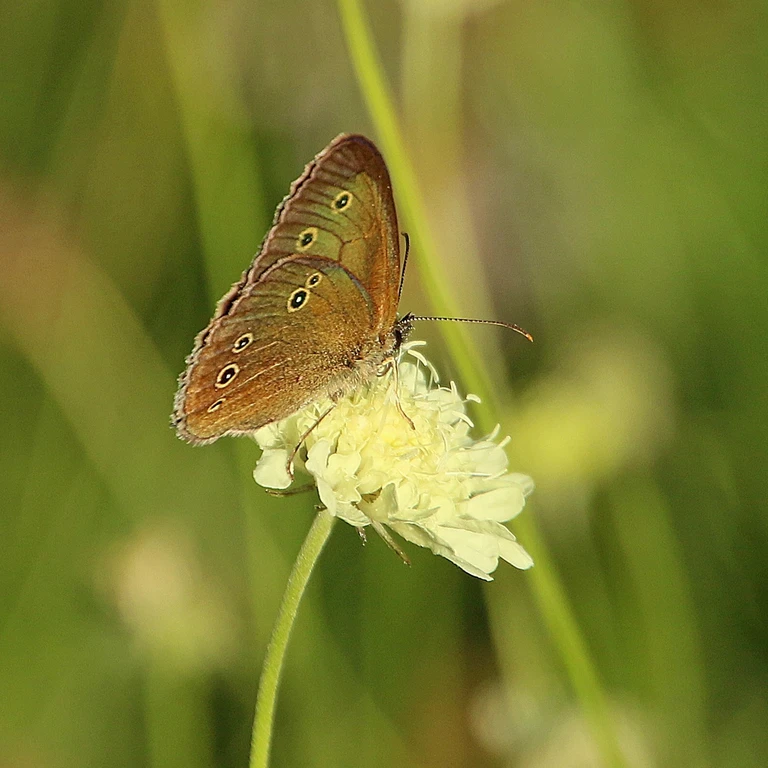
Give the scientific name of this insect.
Aphantopus hyperantus
